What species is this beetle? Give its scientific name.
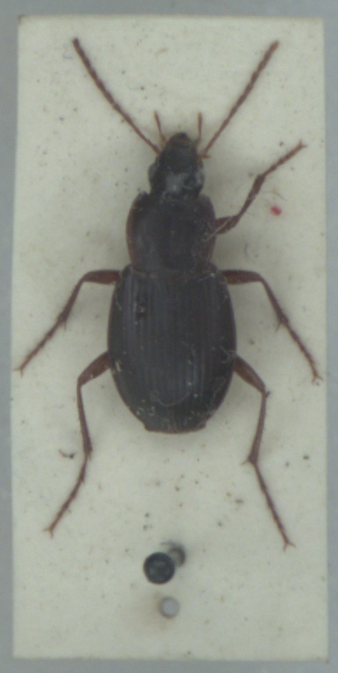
Calathus rotundicollis
